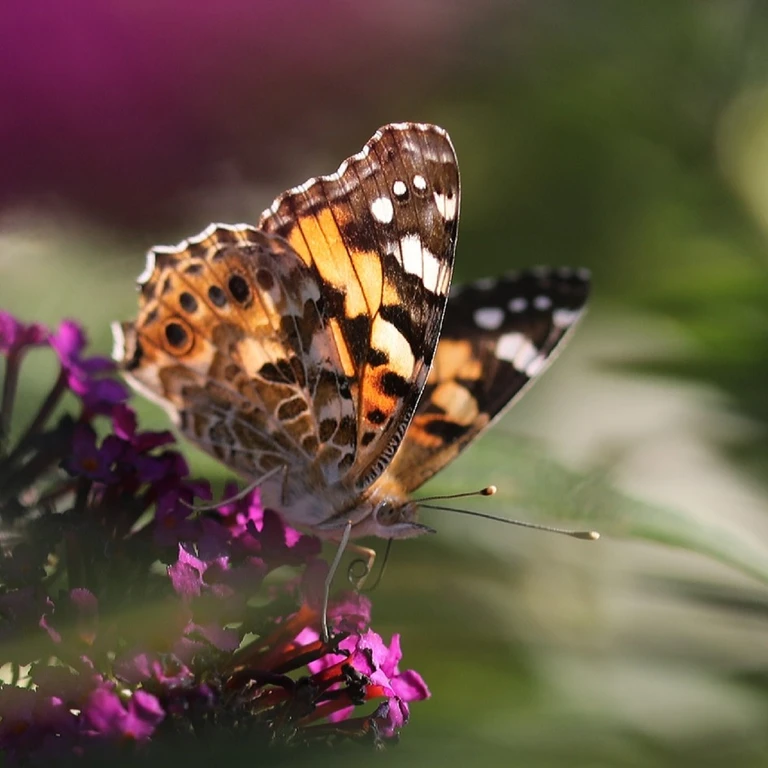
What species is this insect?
Vanessa cardui
